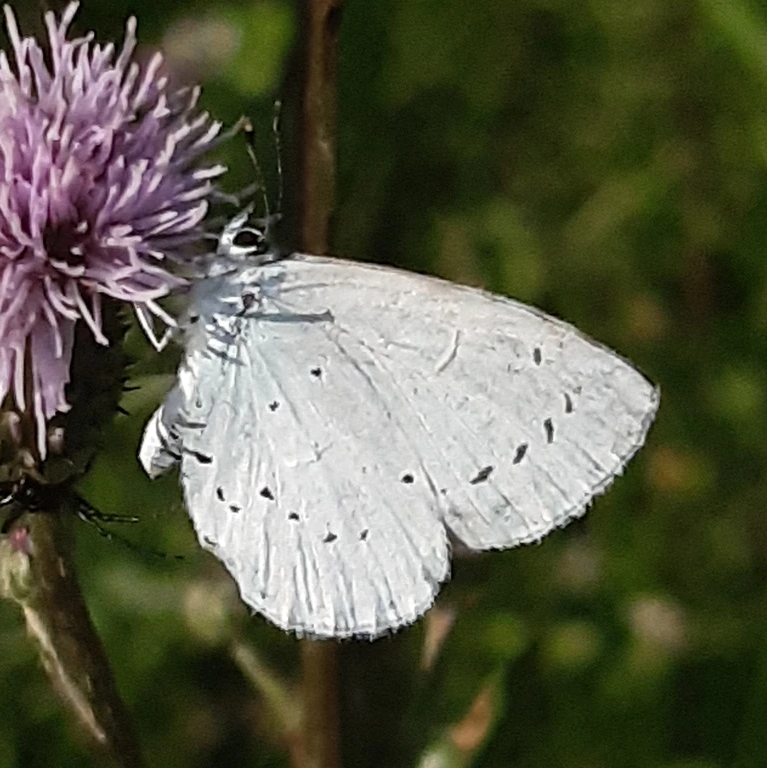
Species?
Celastrina argiolus
